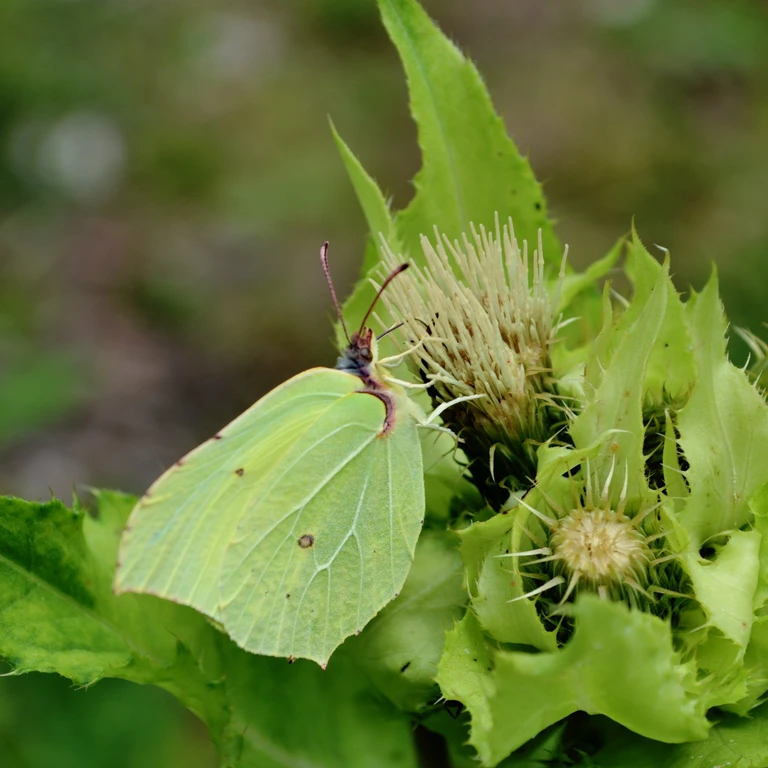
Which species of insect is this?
Gonepteryx rhamni
